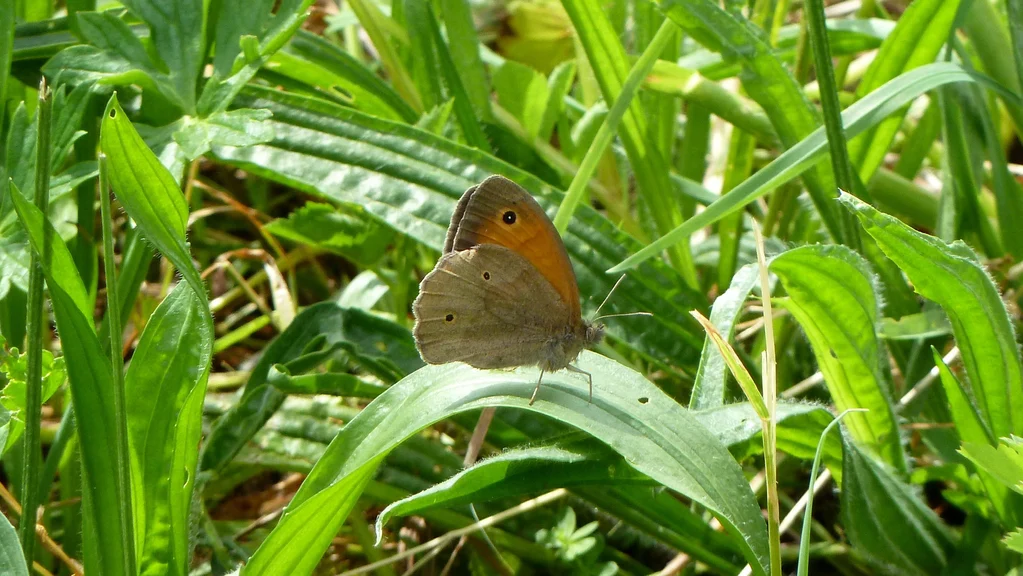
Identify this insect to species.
Maniola jurtina
